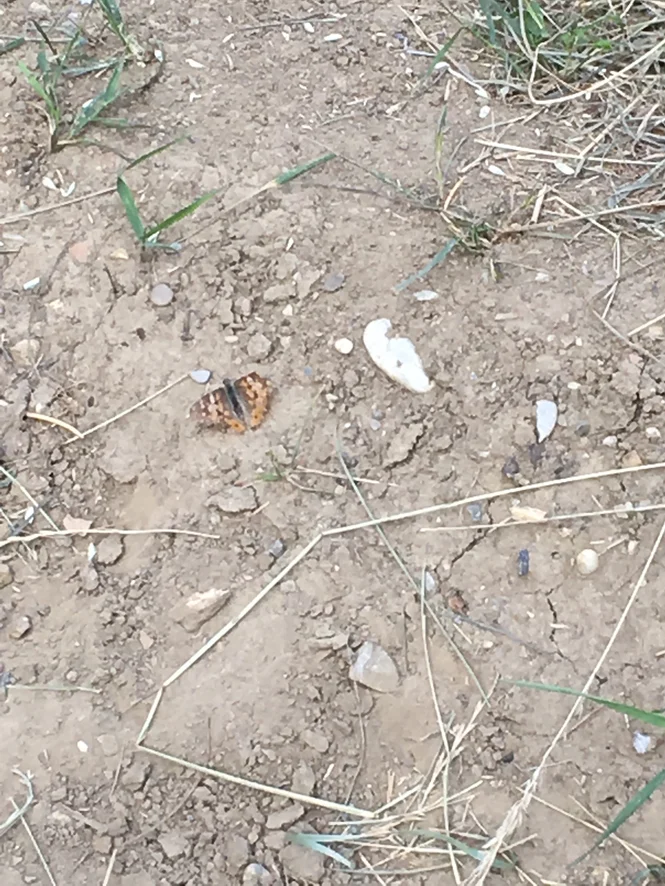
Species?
Vanessa cardui
